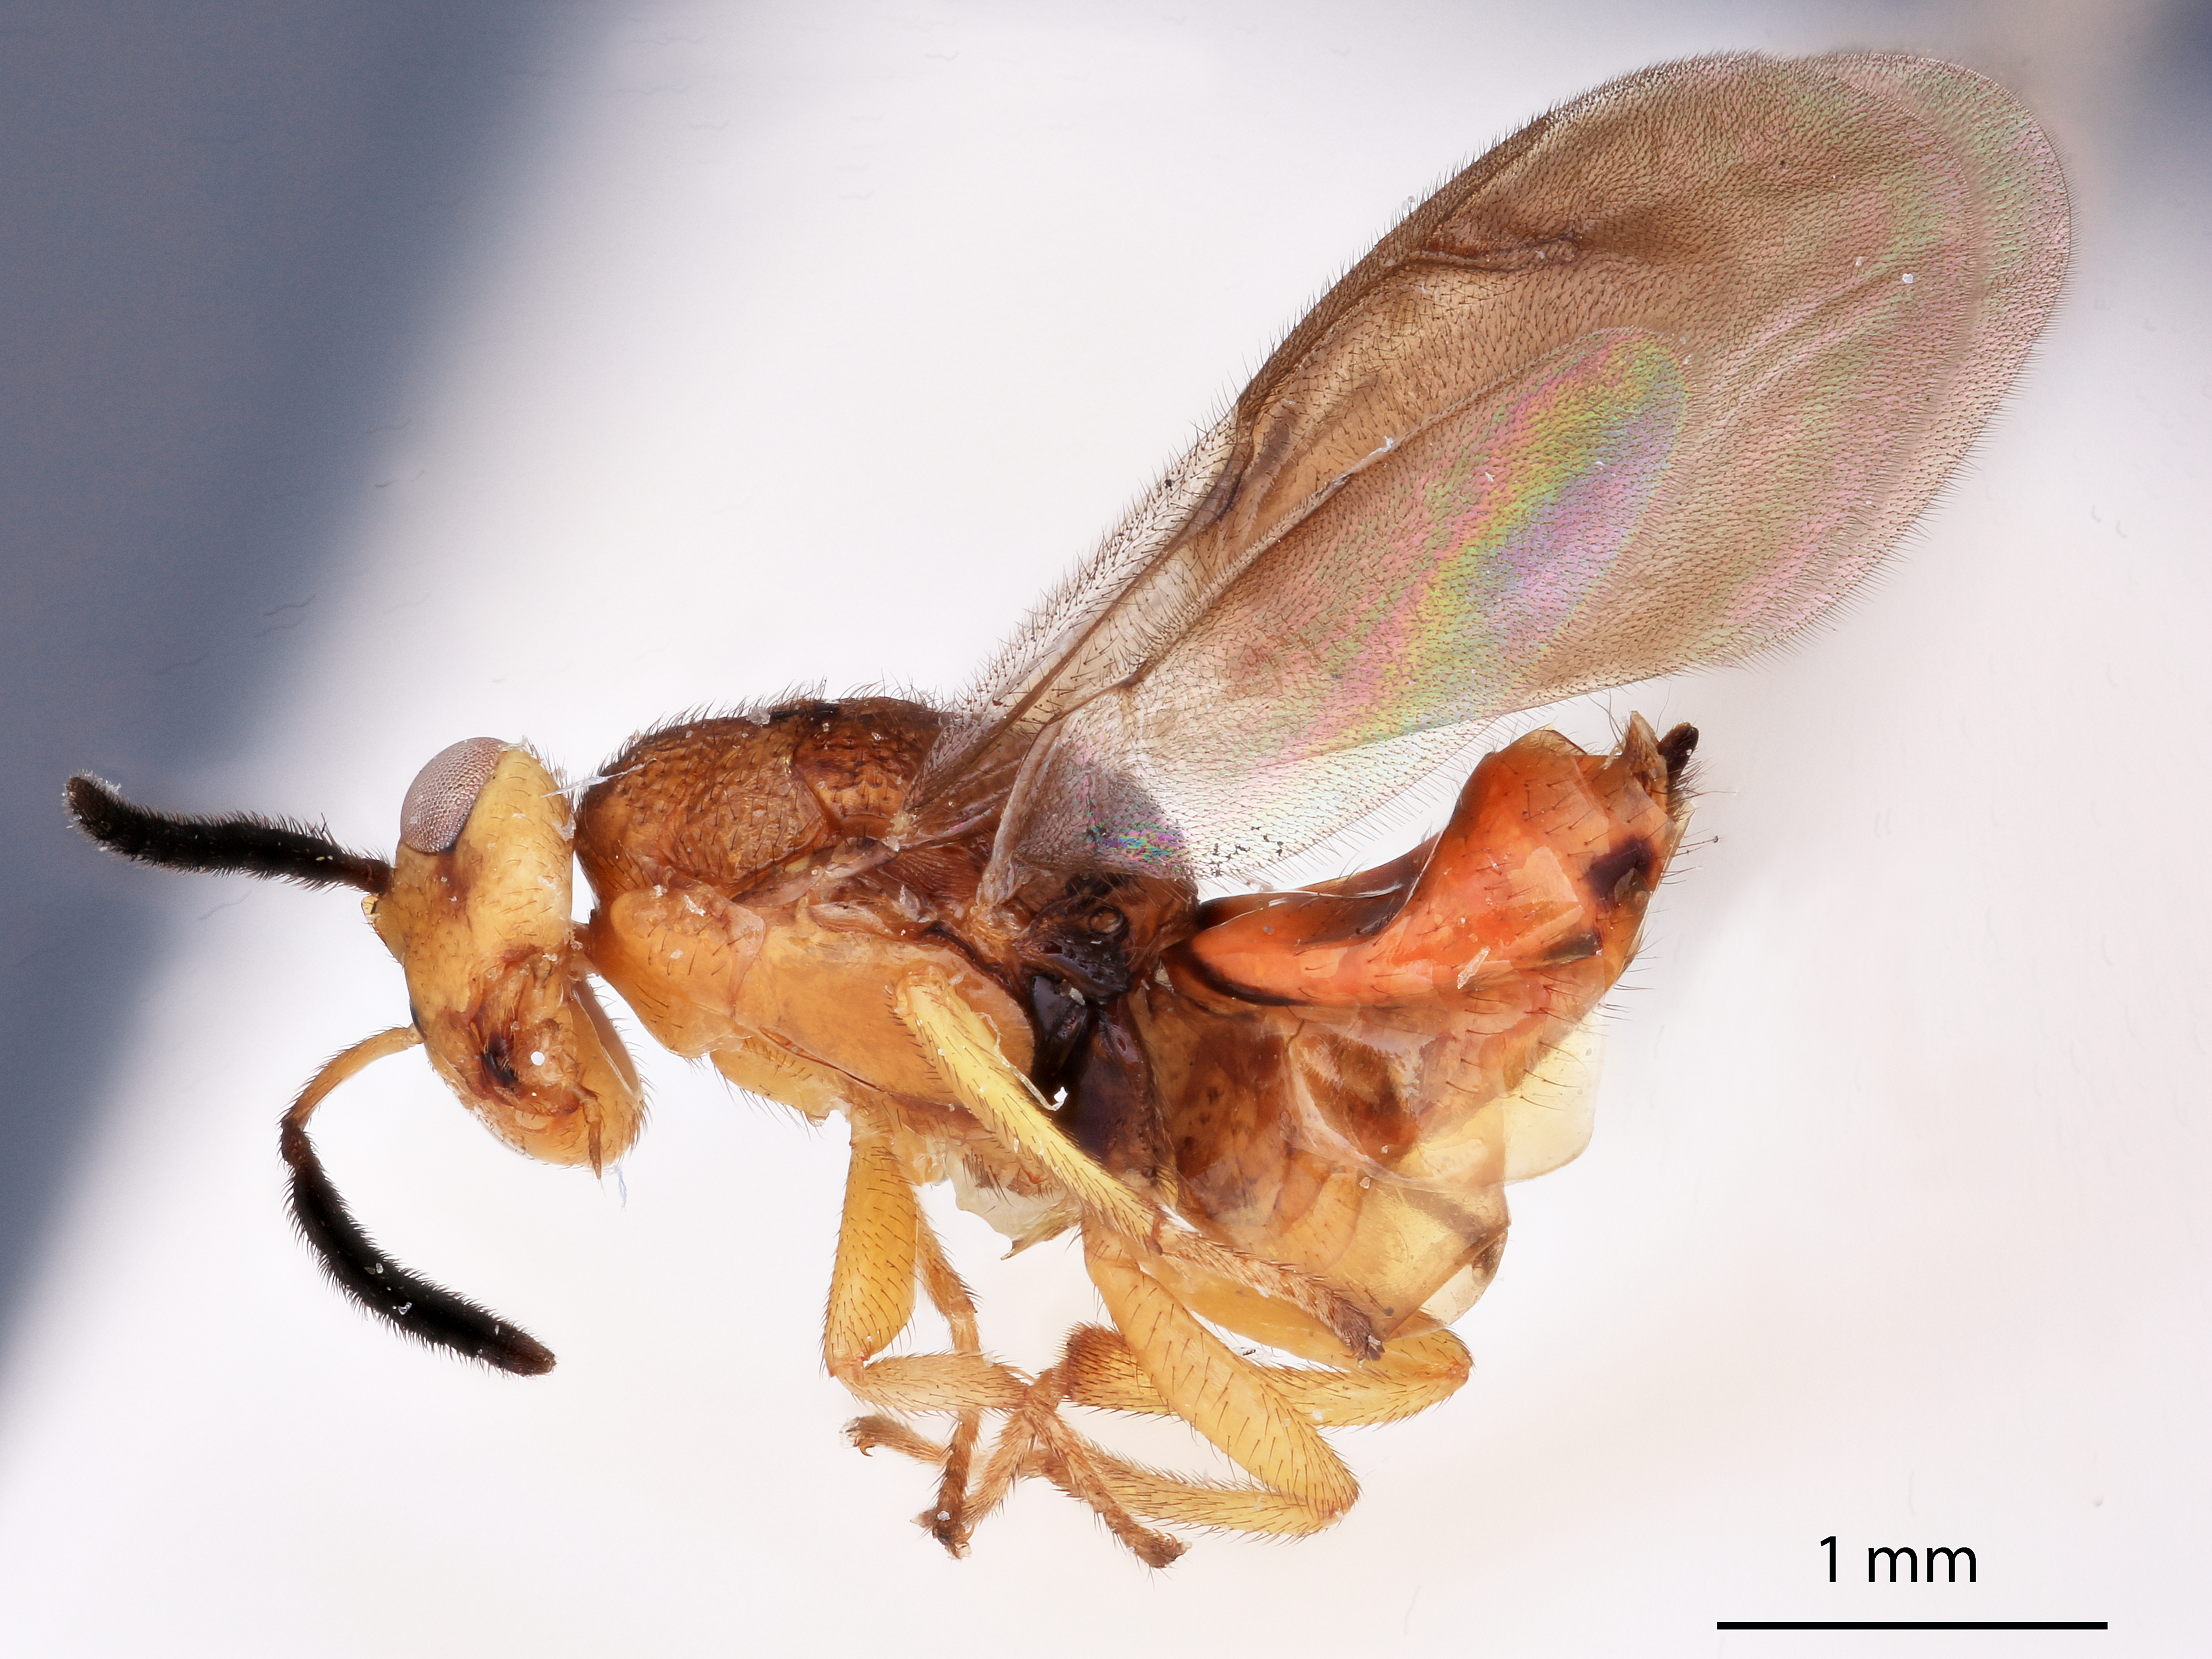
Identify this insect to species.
Tanaoneura aurifer
